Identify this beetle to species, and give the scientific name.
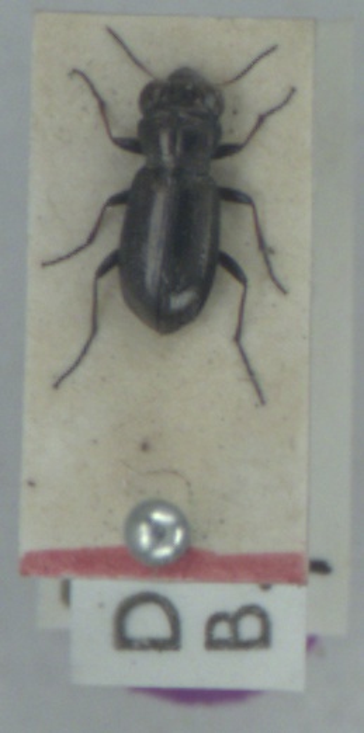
Notiophilus germinyi
